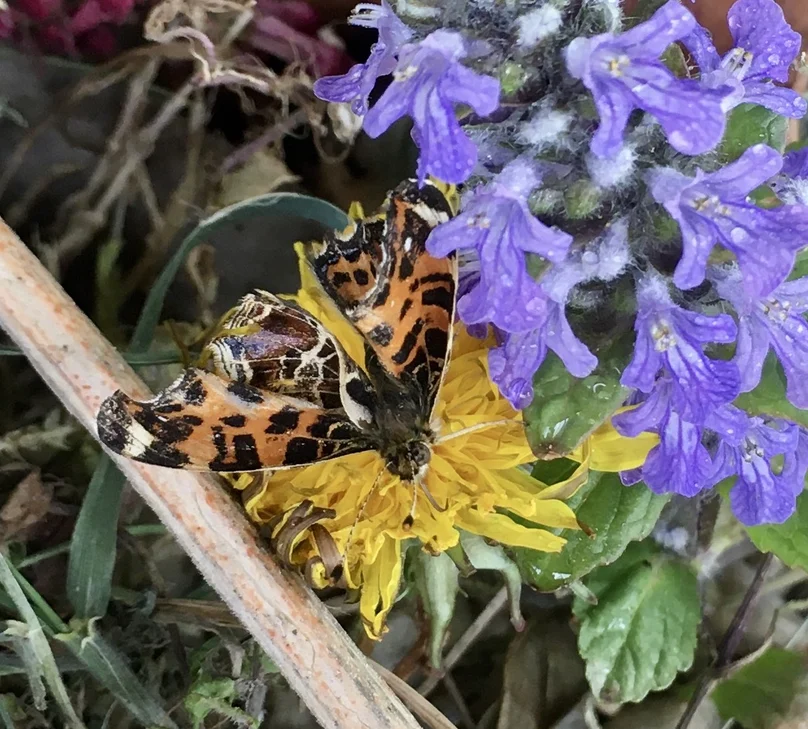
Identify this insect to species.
Araschnia levana
